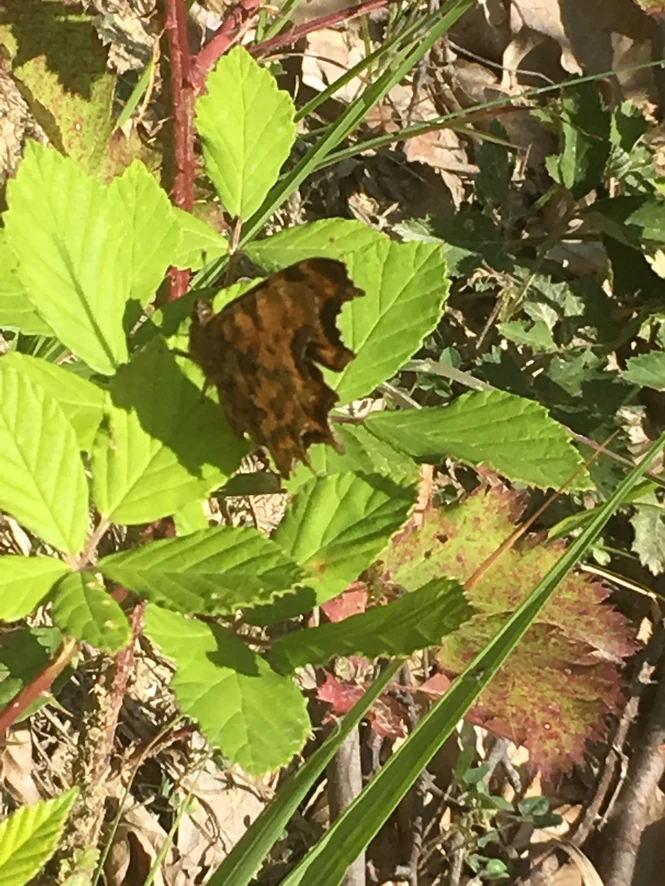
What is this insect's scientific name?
Polygonia c-album
